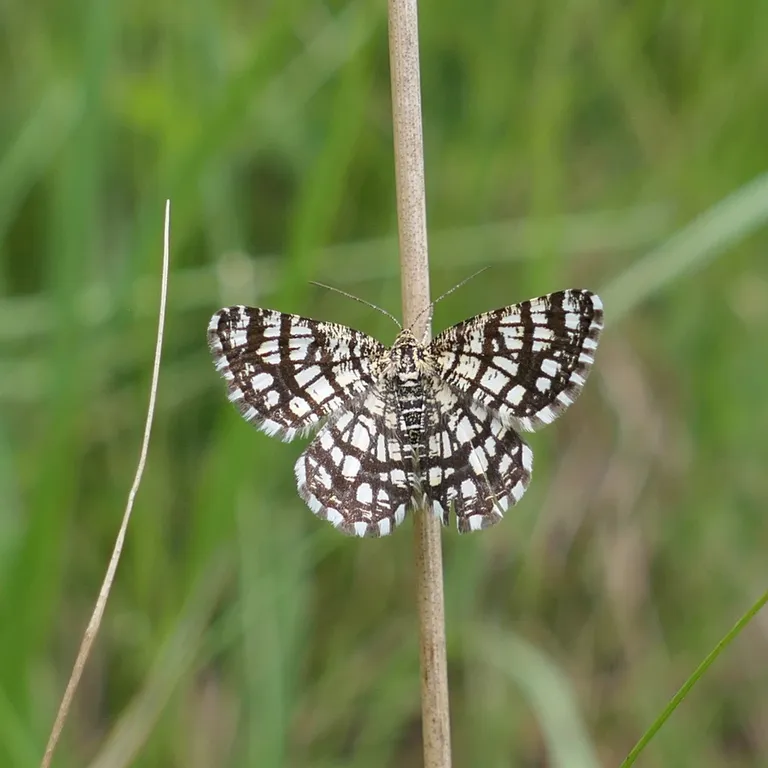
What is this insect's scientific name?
Chiasmia clathrata
